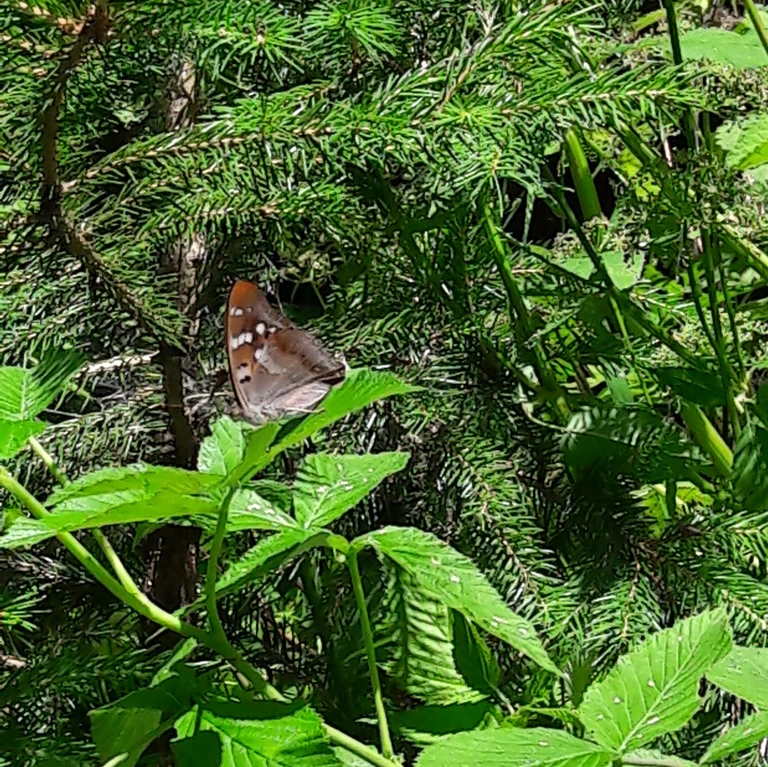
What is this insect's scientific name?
Apatura ilia
